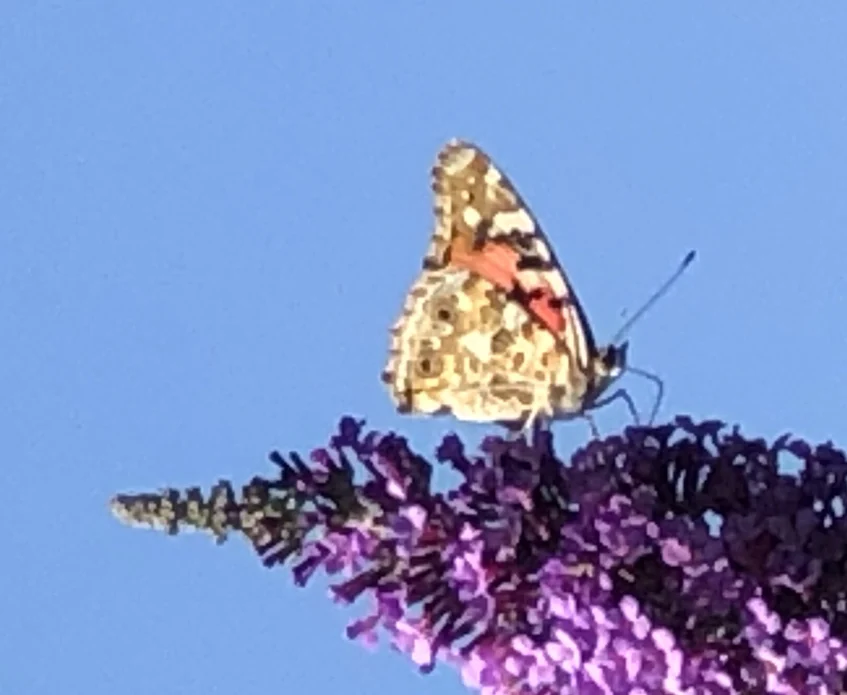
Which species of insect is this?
Vanessa cardui
